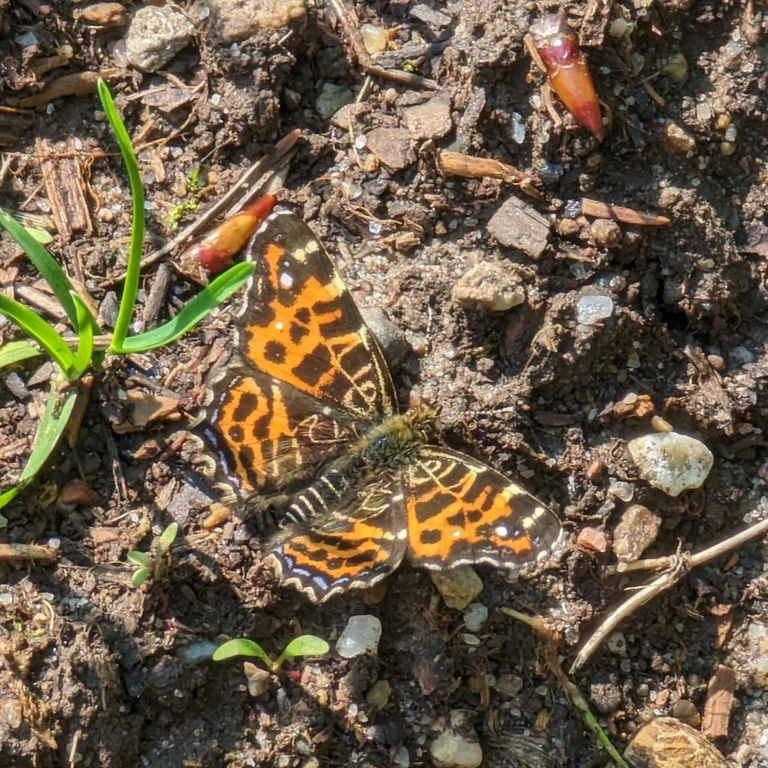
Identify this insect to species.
Araschnia levana
